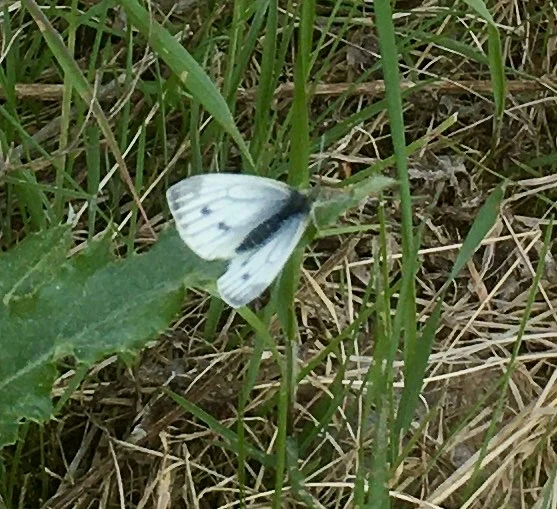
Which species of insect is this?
Pieris napi
